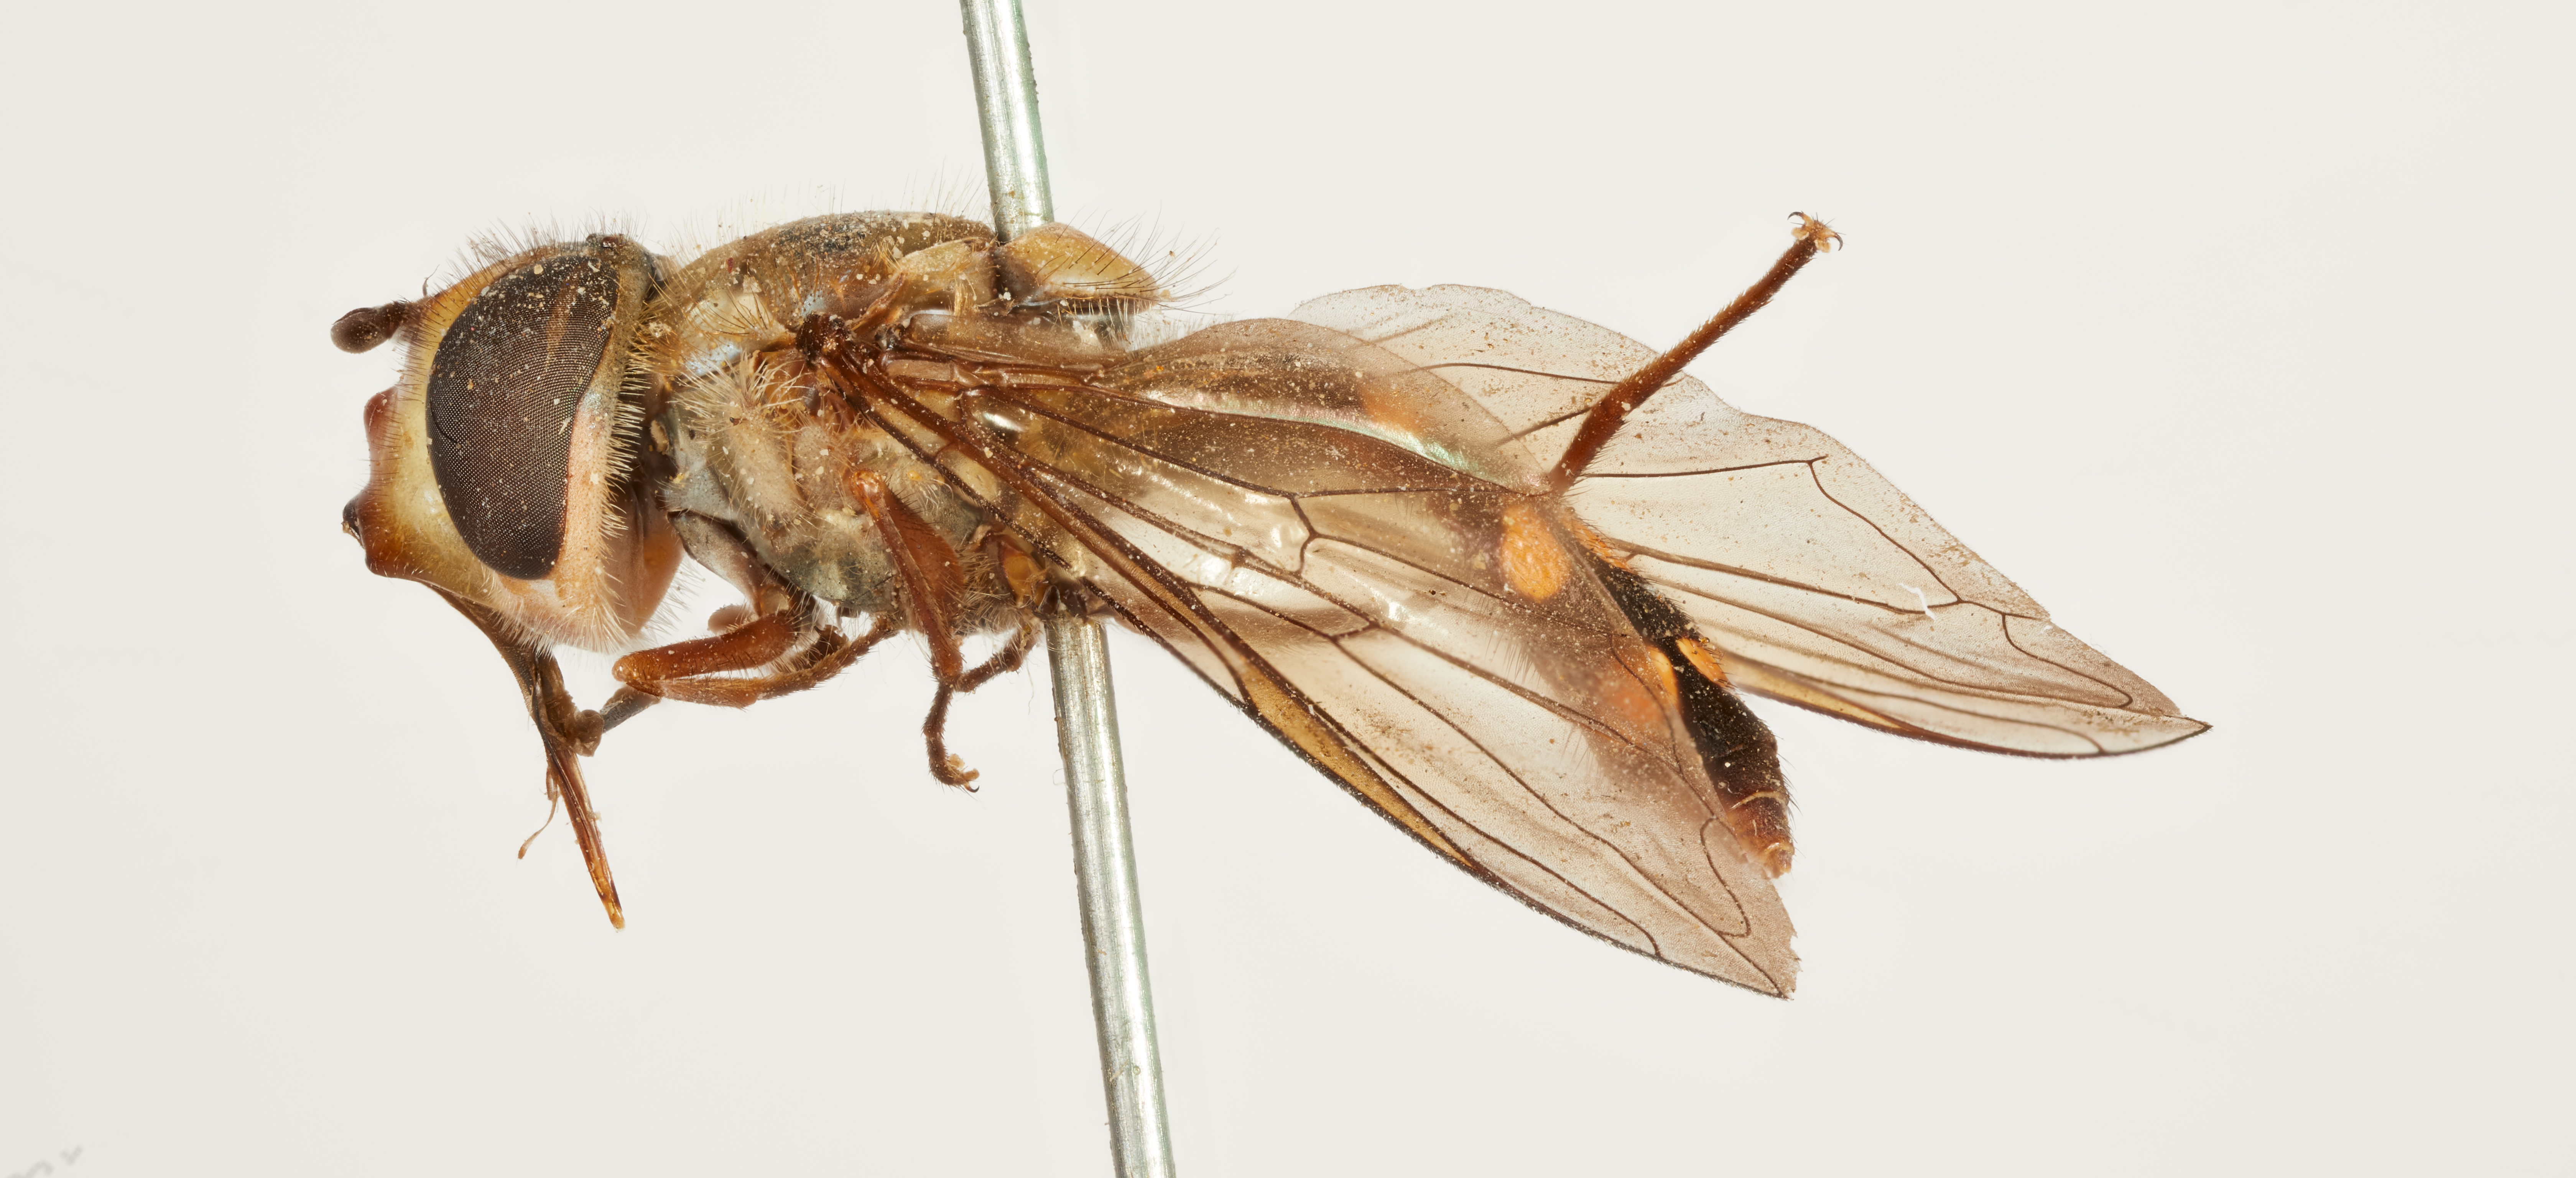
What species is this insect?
Fazia bullaephora
